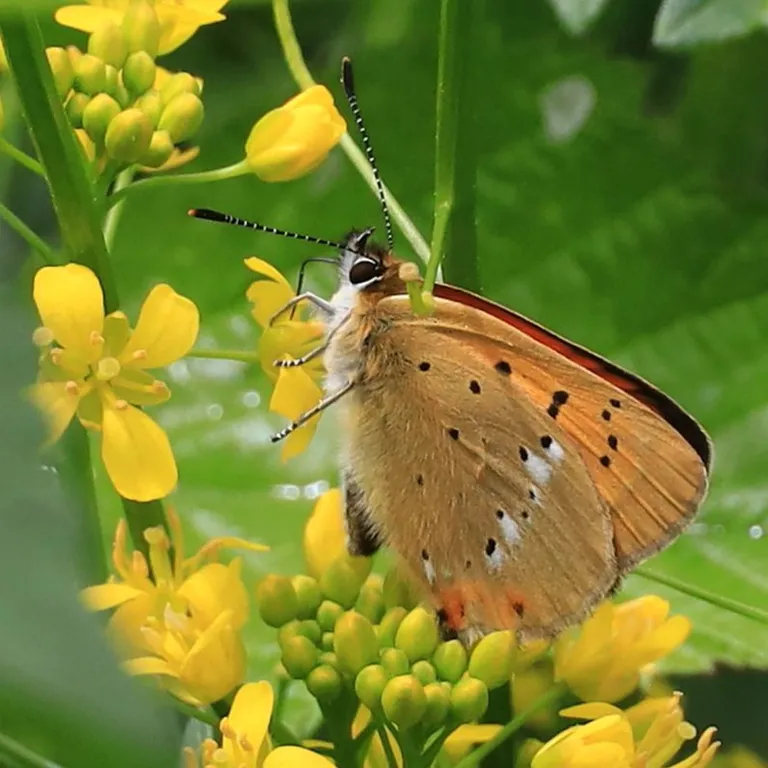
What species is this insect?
Lycaena virgaureae
